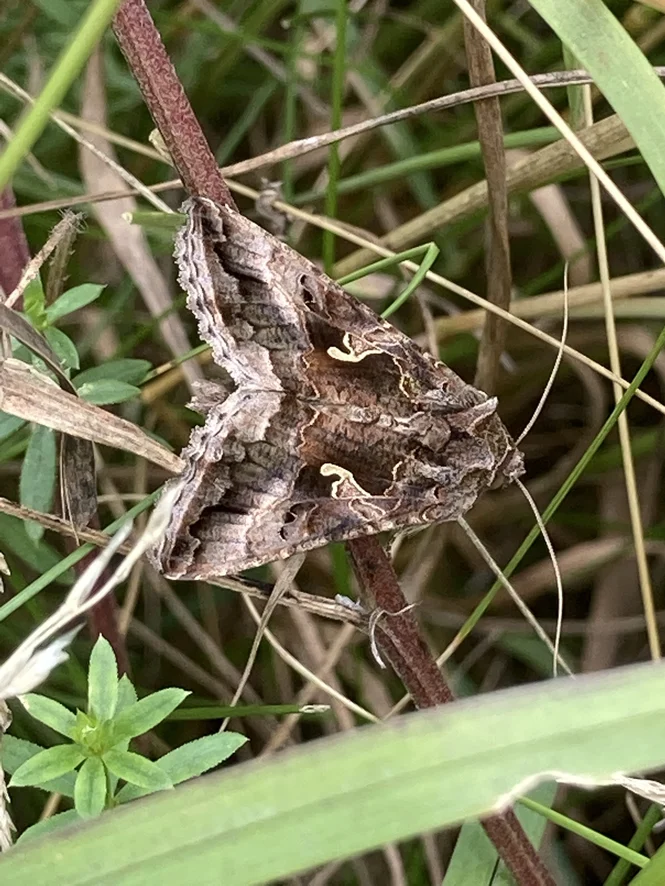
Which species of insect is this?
Autographa gamma
